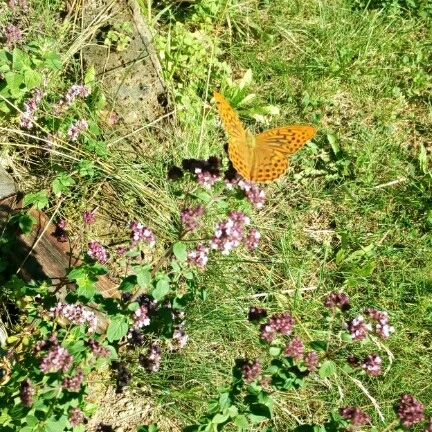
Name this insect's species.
Argynnis paphia
